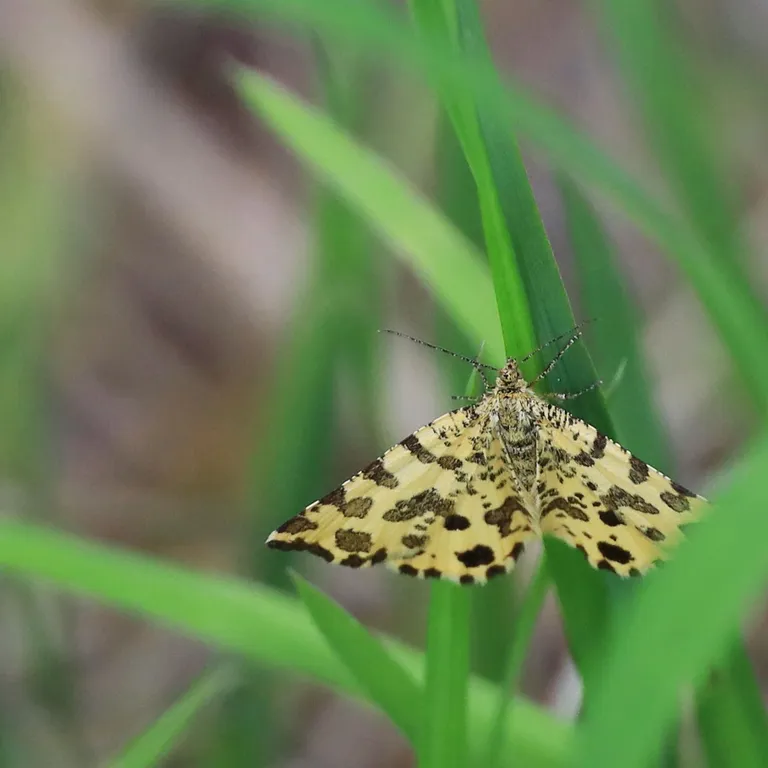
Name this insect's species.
Pseudopanthera macularia
